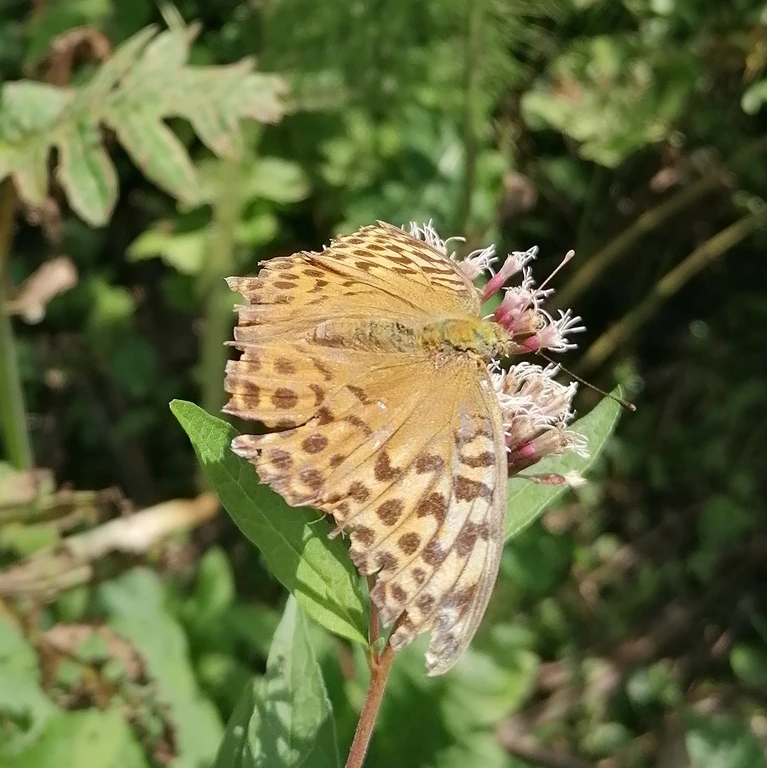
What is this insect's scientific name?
Argynnis paphia
